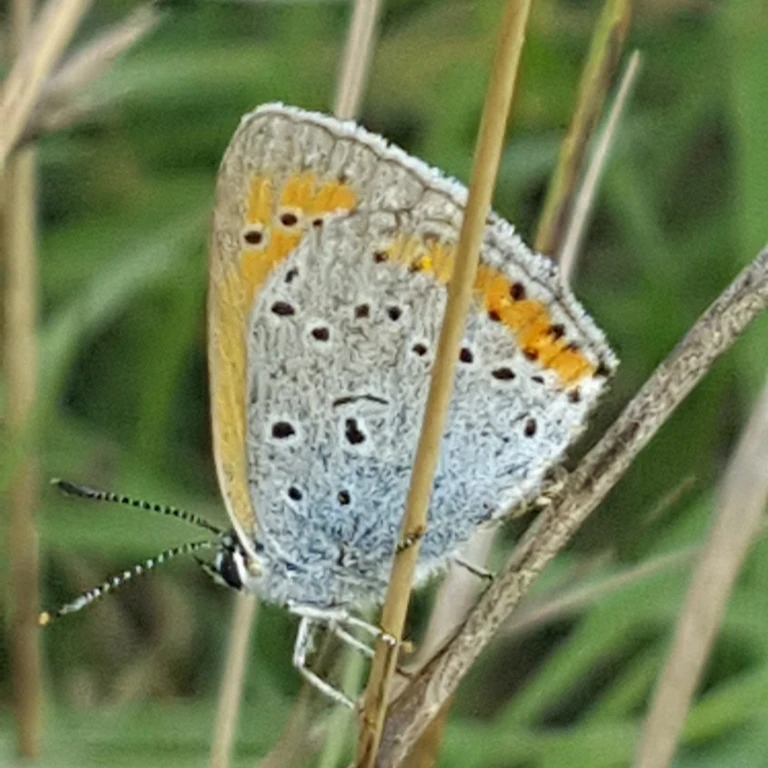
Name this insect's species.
Lycaena dispar
